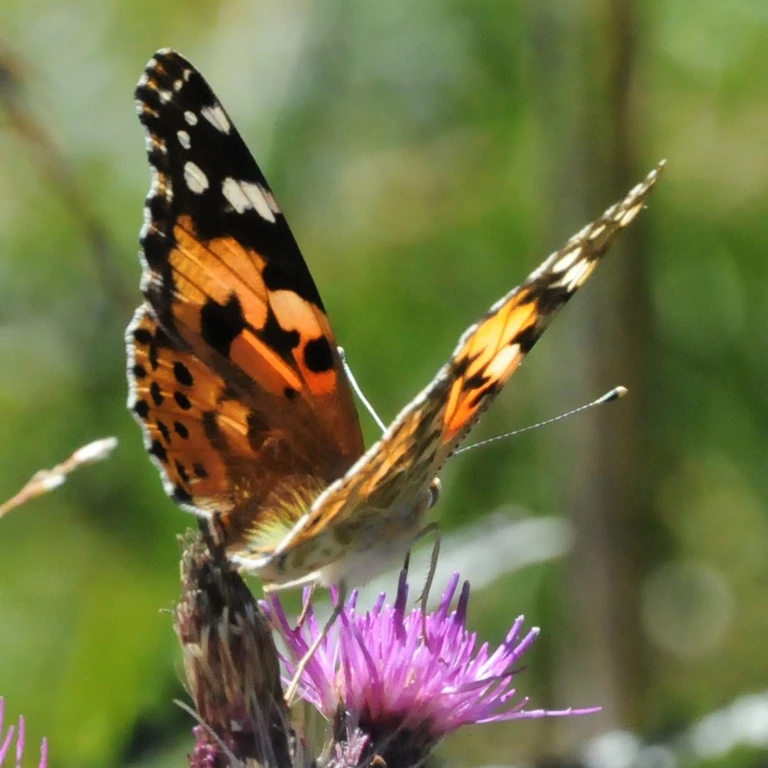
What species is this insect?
Vanessa cardui
